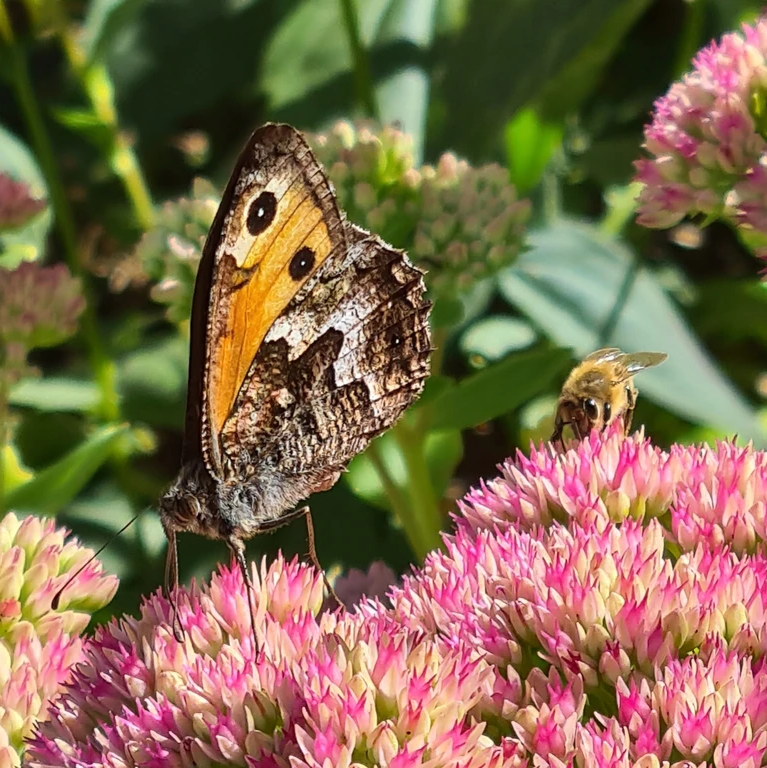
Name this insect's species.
Hipparchia semele
